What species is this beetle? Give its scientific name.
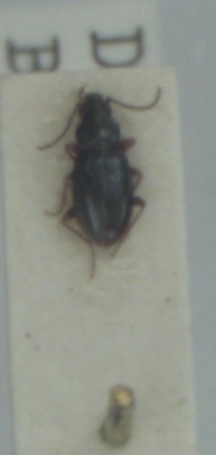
Bembidion guttula
